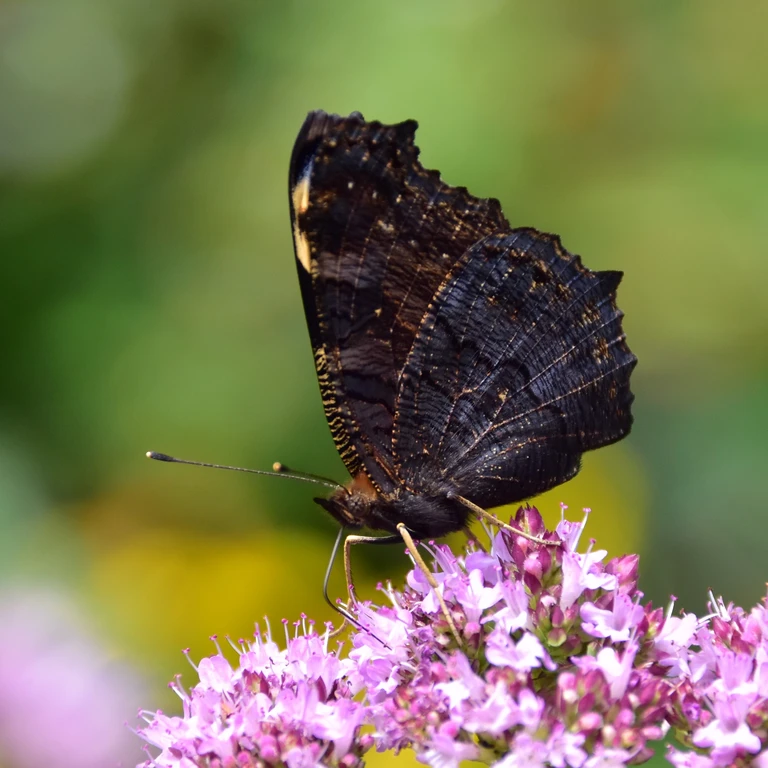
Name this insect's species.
Aglais io
